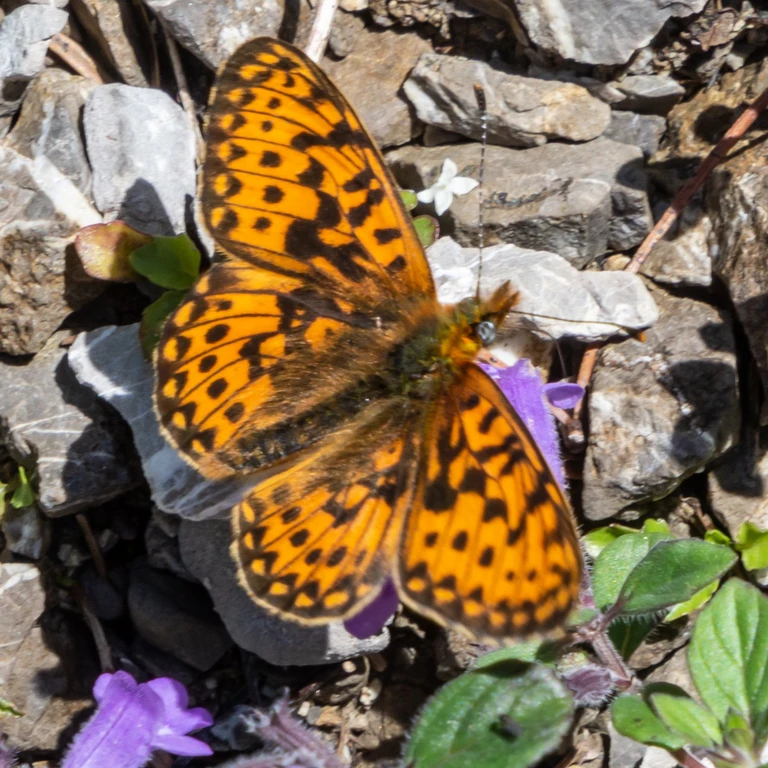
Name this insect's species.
Boloria euphrosyne (also Clossiana euphrosyne)
